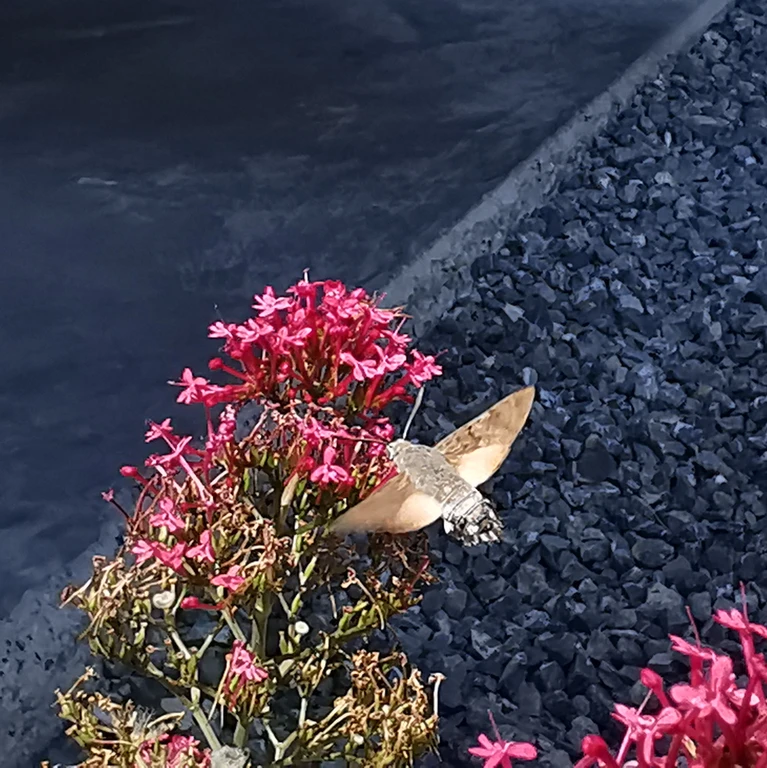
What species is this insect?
Macroglossum stellatarum
